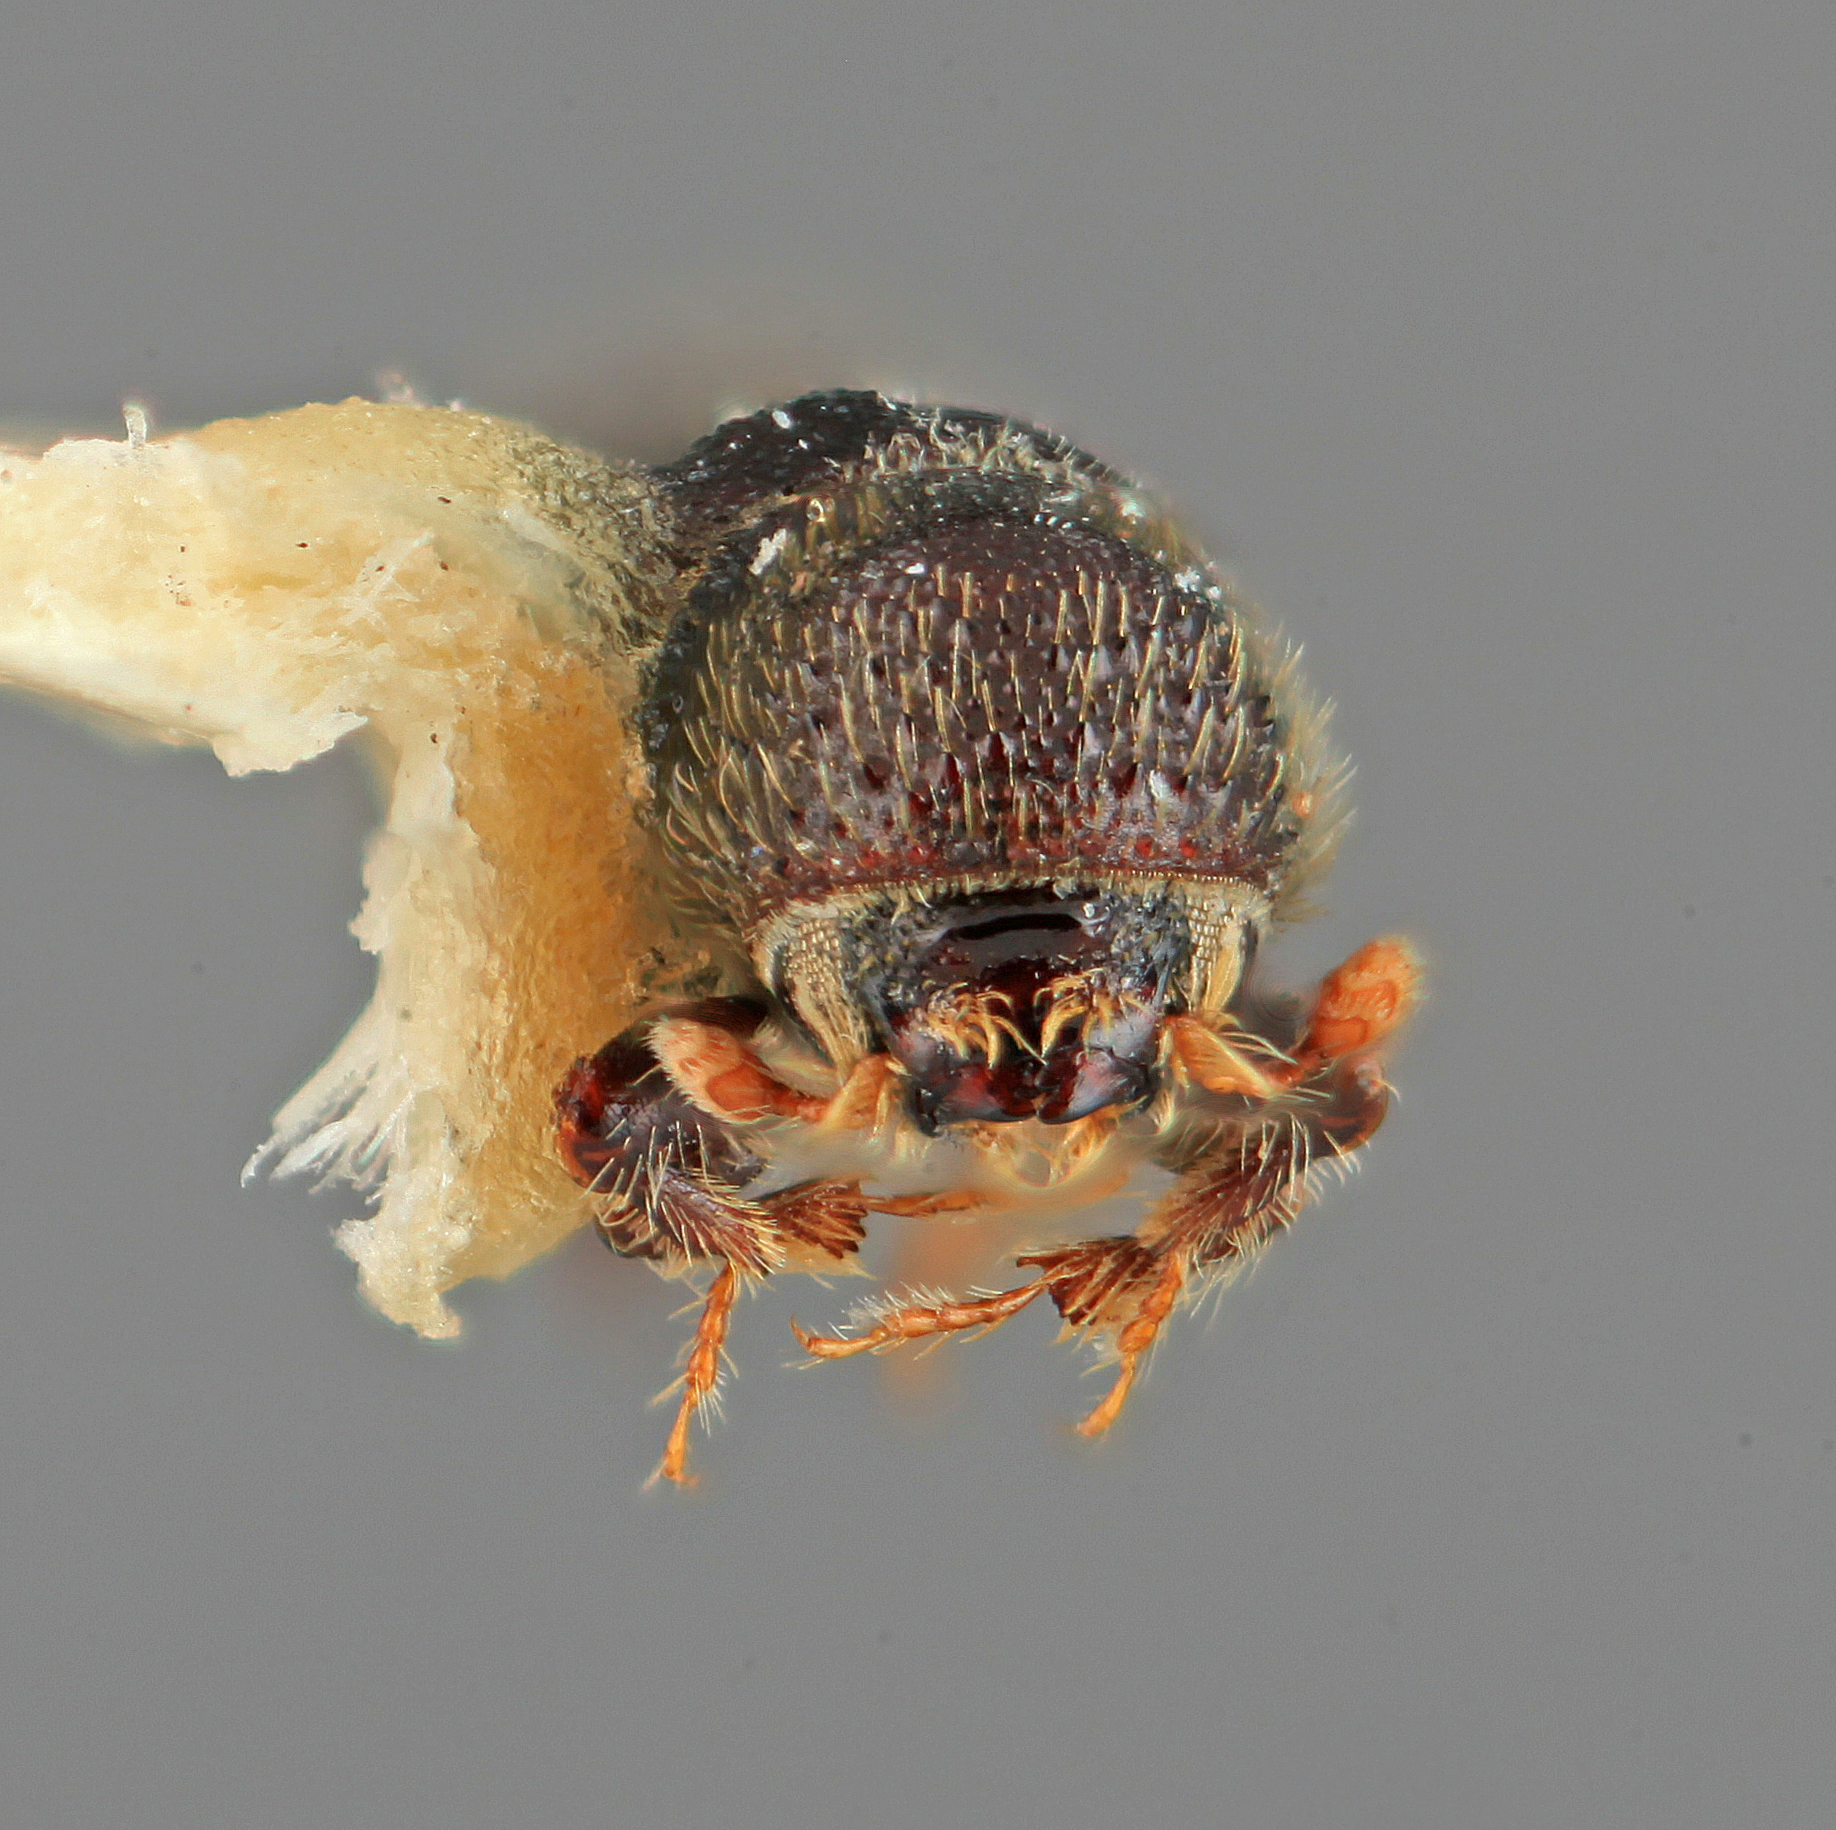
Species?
Hylocurus longipennis
